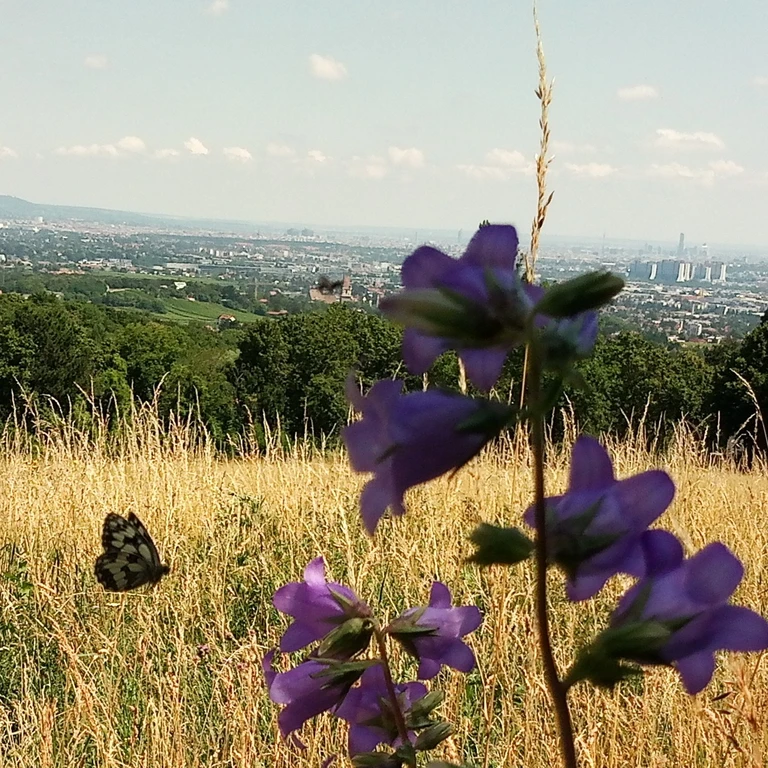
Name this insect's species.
Melanargia galathea
